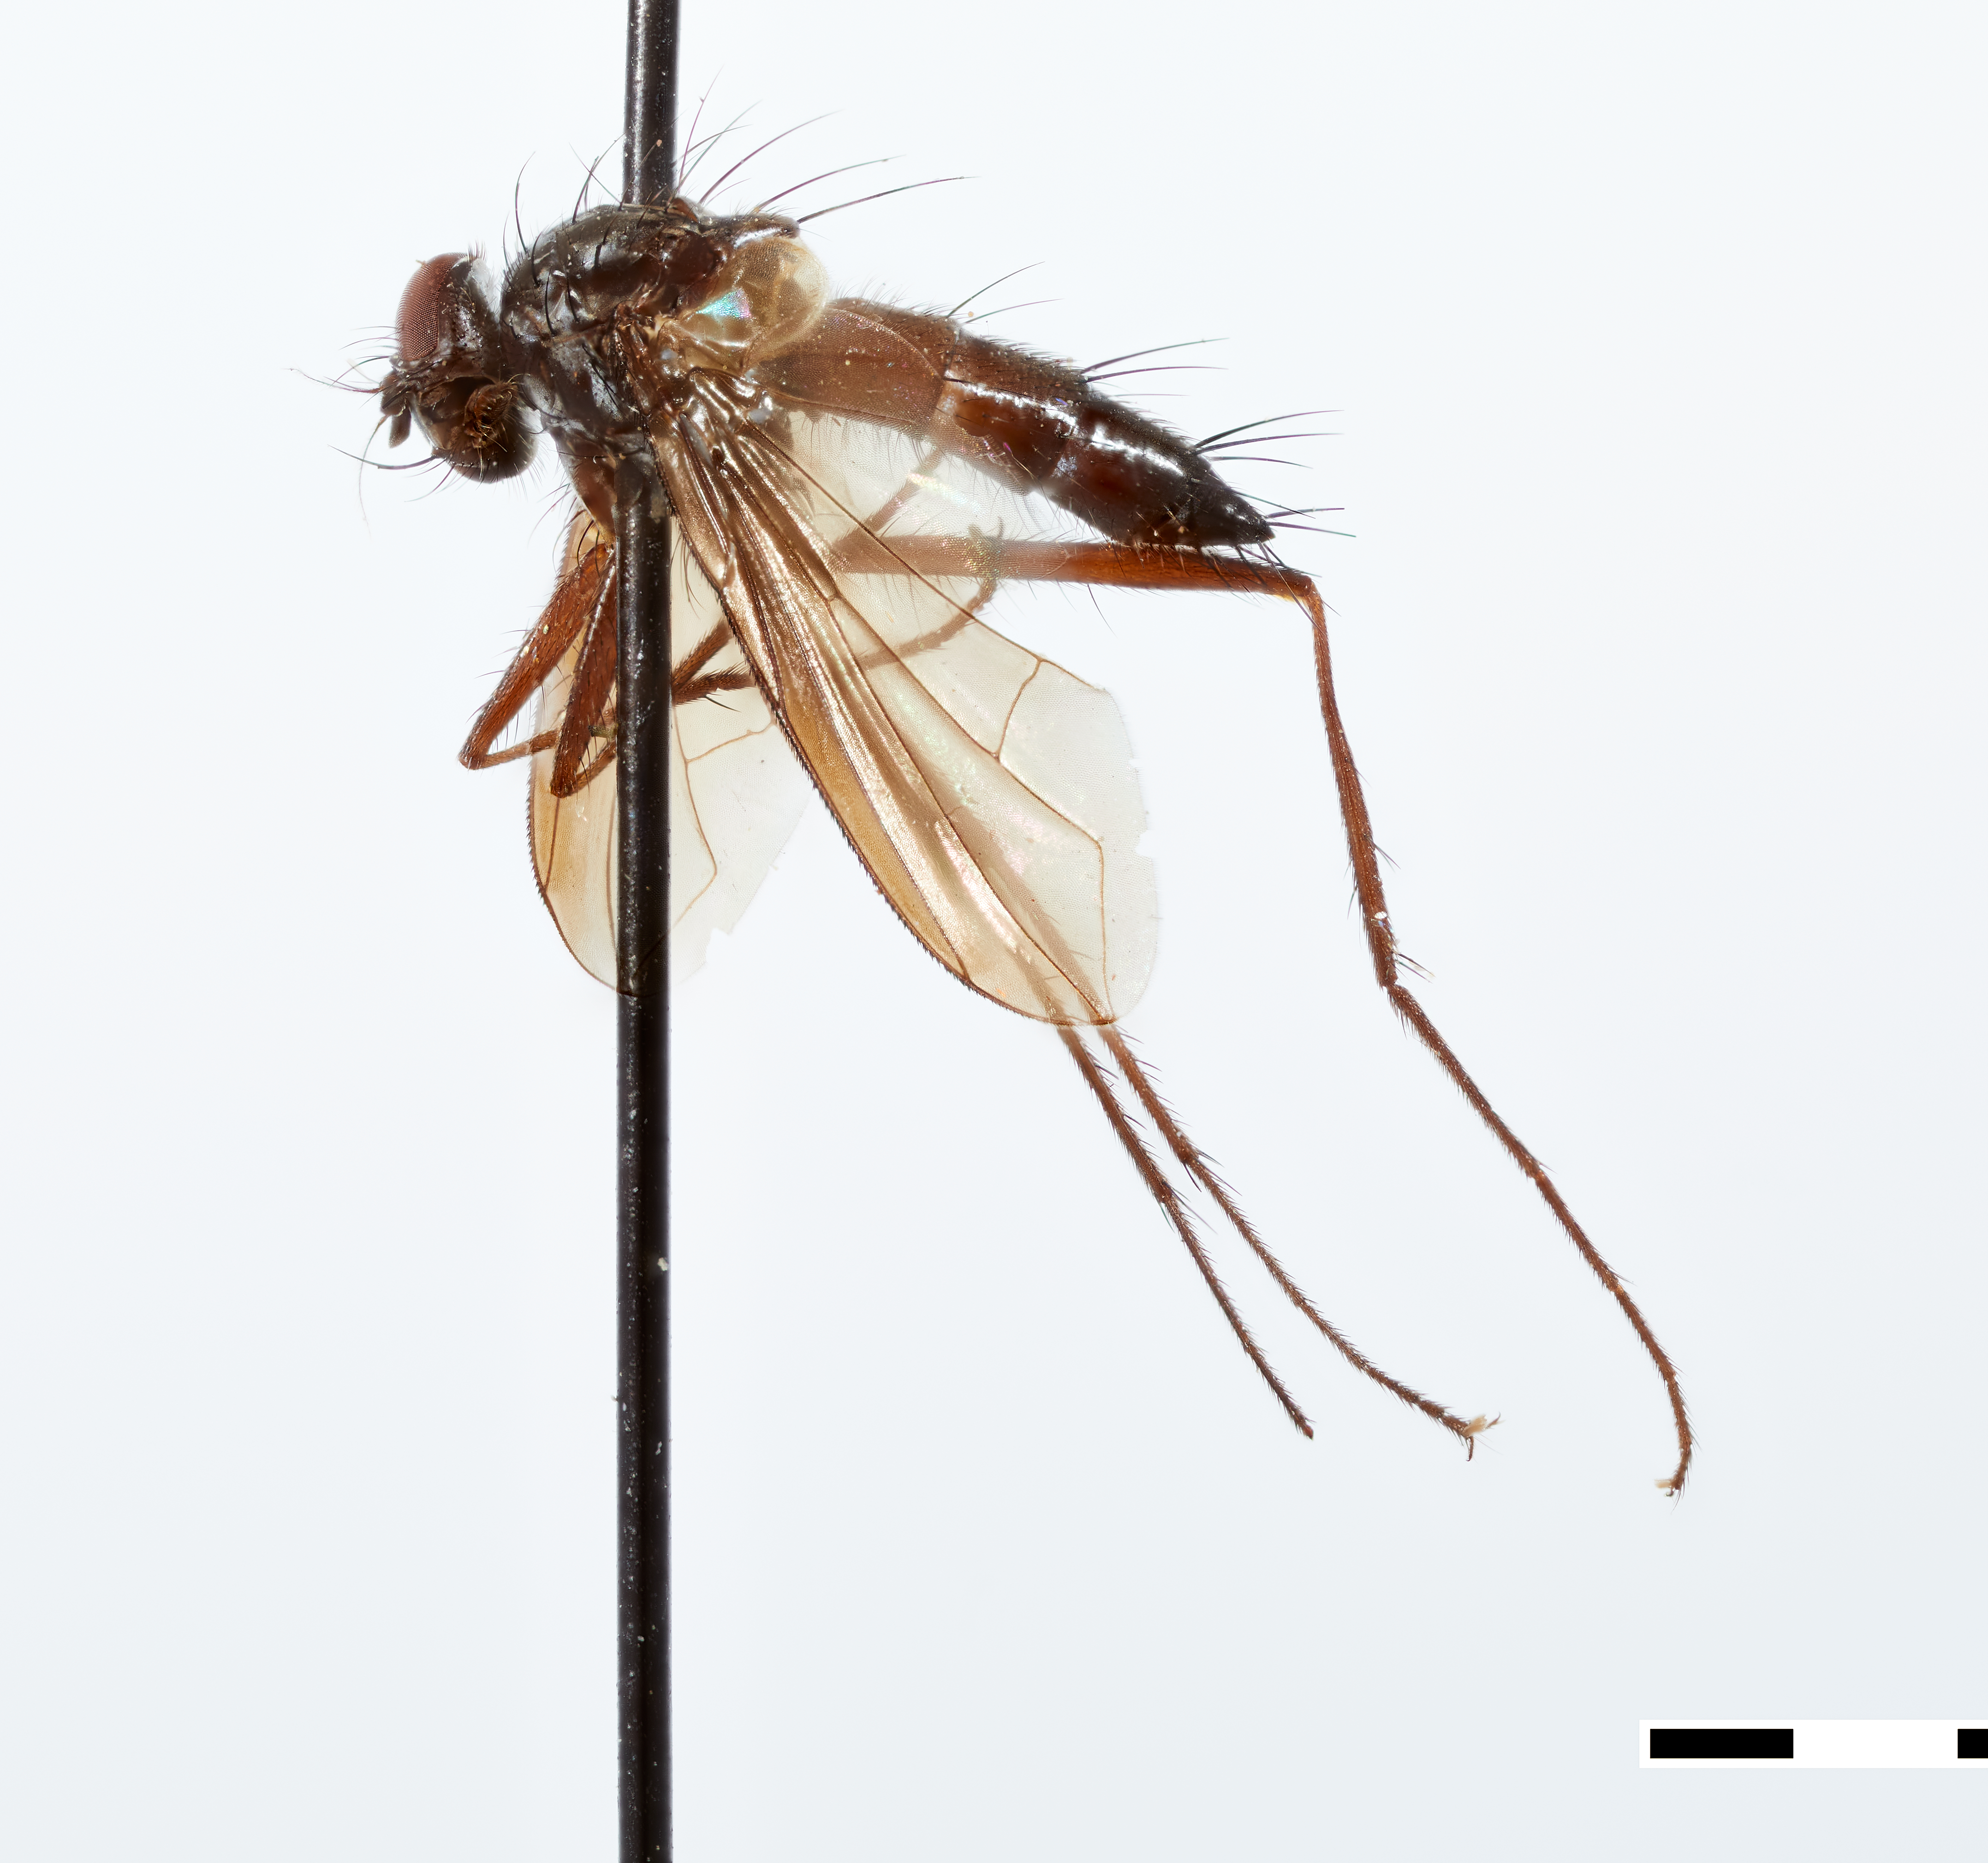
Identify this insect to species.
Urochaetona longipes
